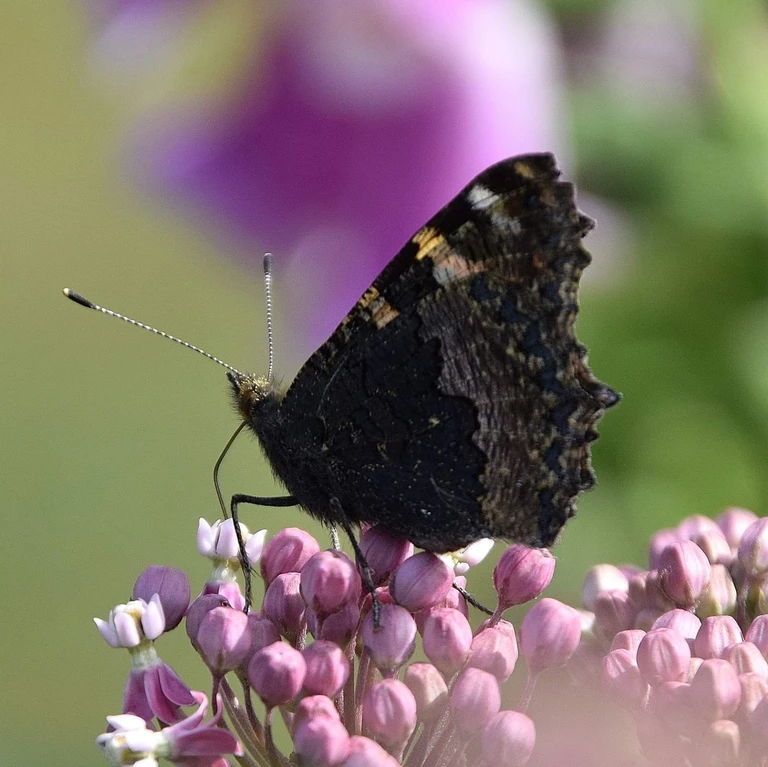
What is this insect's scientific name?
Aglais urticae
